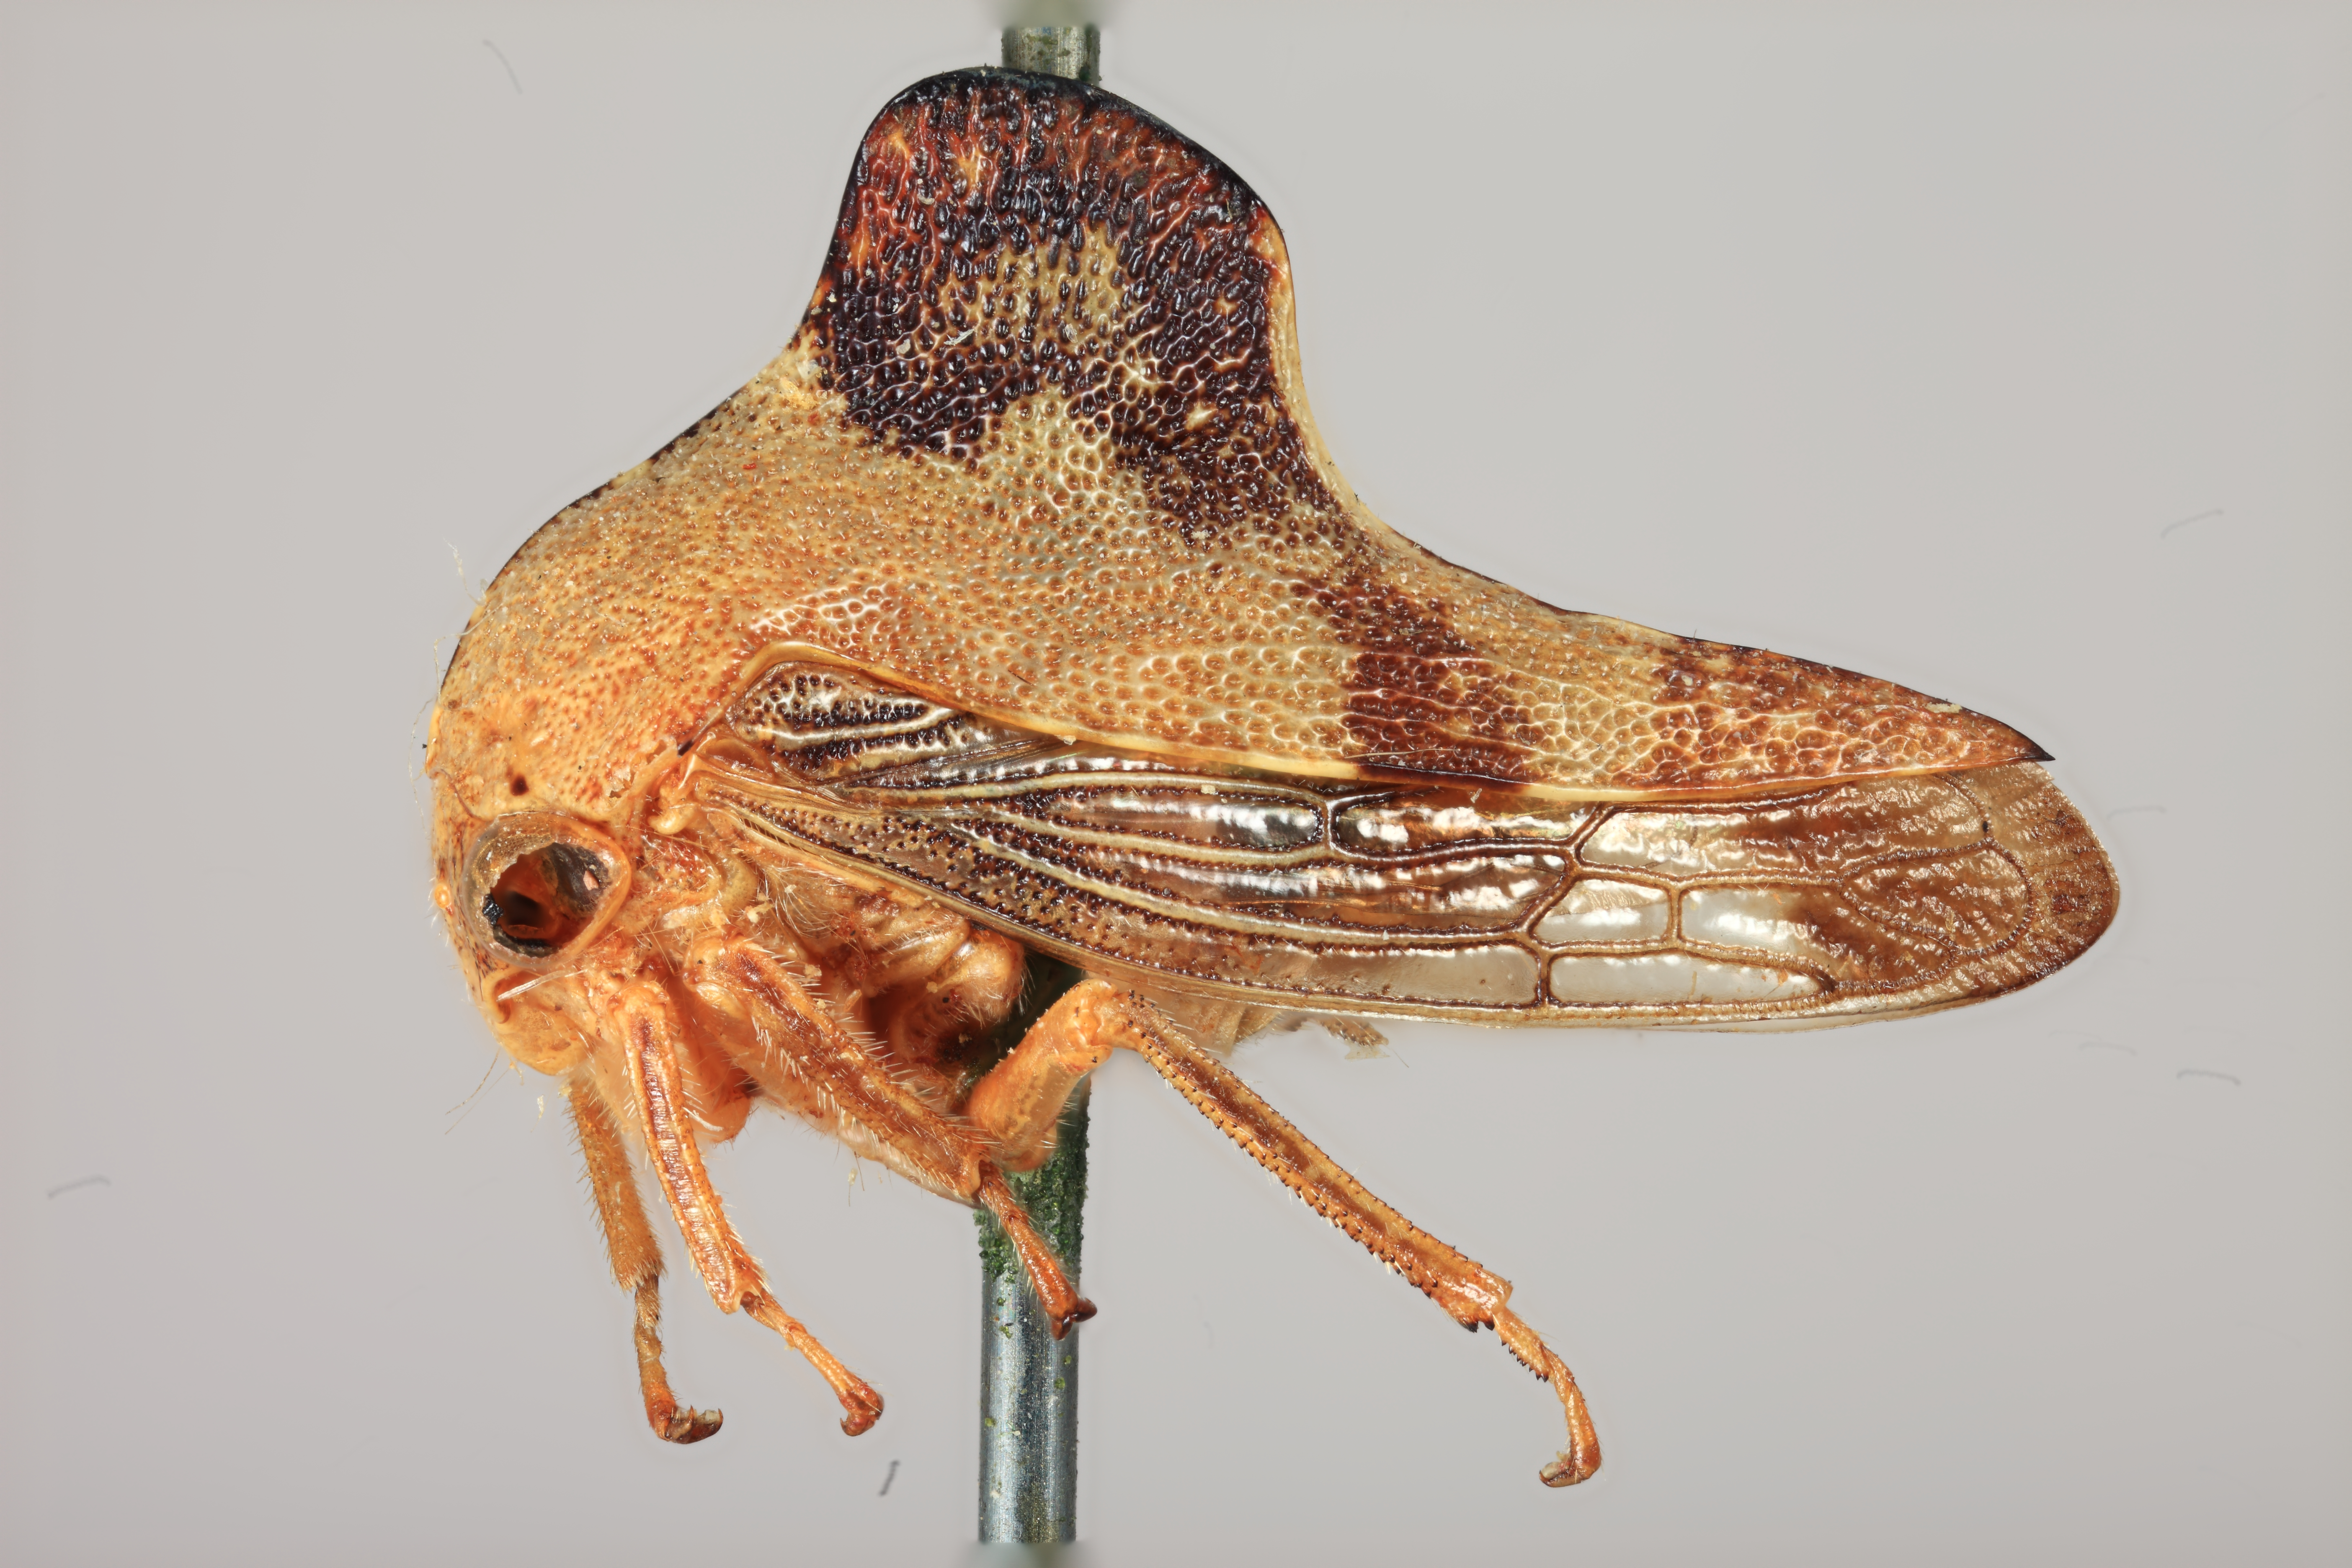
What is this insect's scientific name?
Telamona decorata
